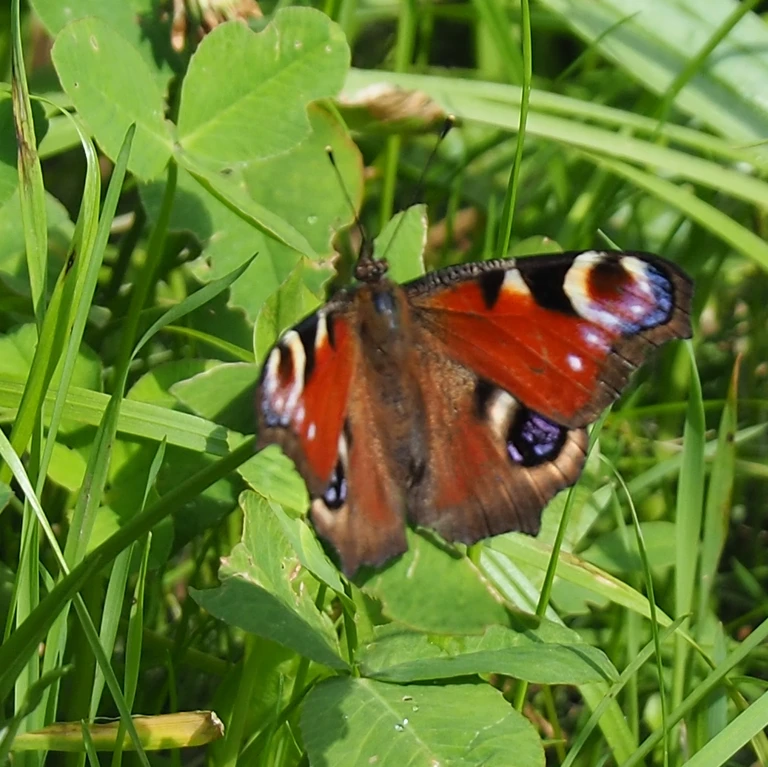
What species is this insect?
Aglais io
